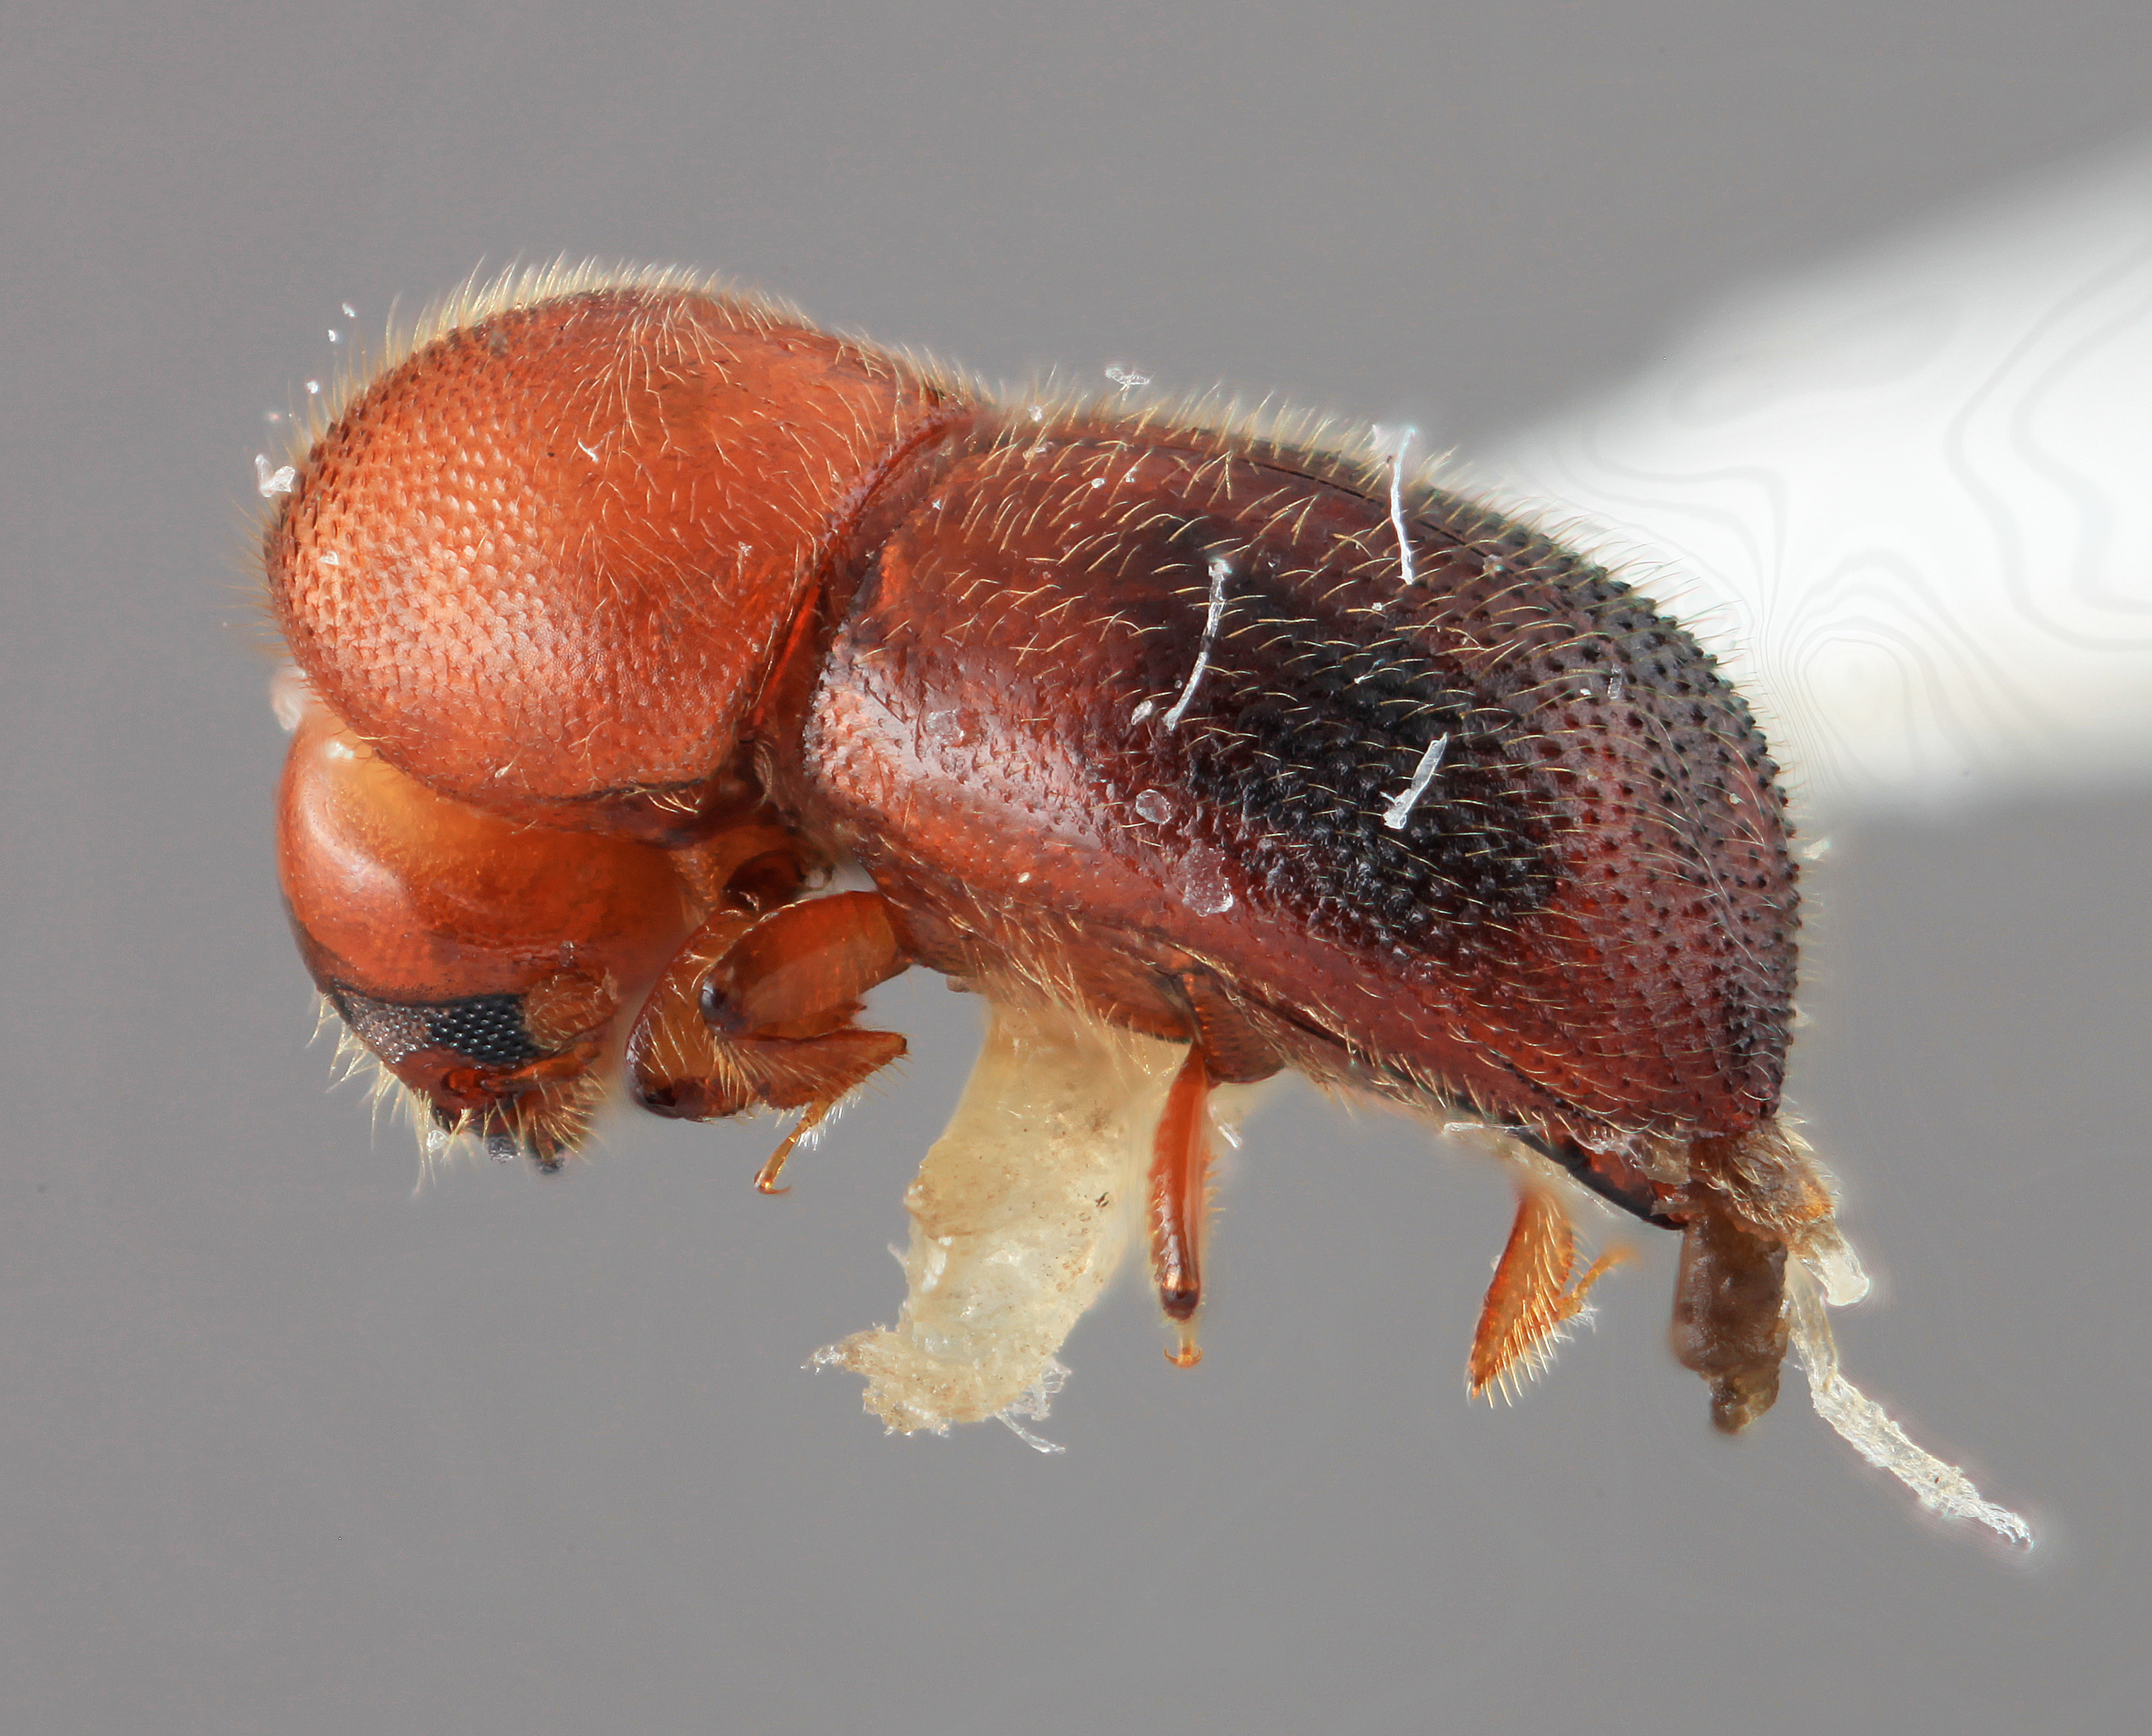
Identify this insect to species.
Dryocoetoides velutinus
